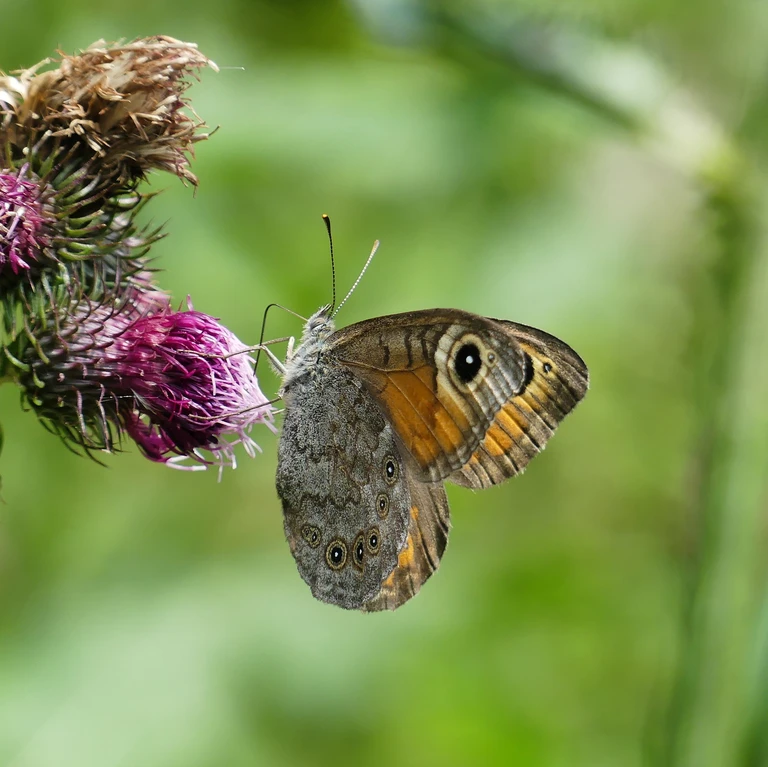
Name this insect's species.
Lasiommata maera (also Pararge maera)
